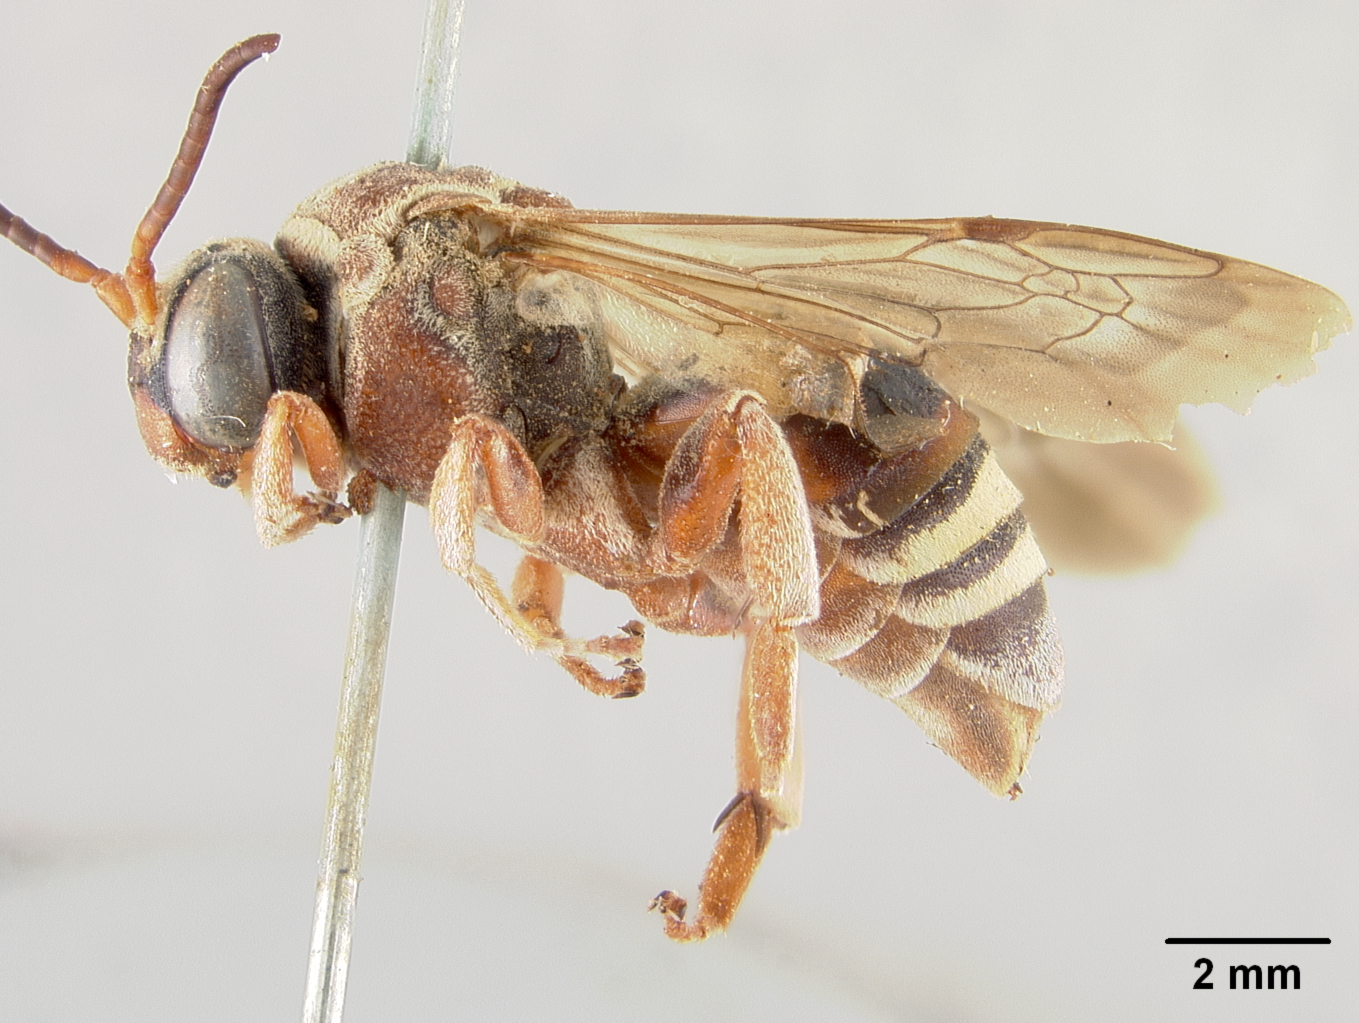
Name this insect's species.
Triepeolus pimarum
